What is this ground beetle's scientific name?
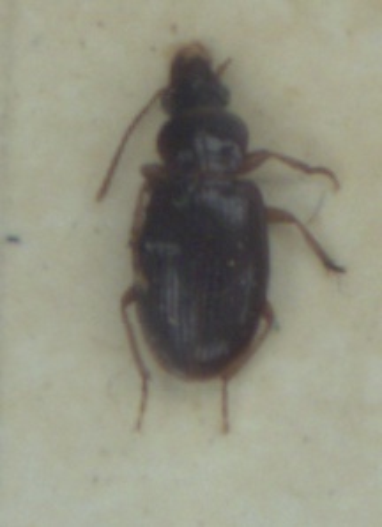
Bradycellus sharpi
